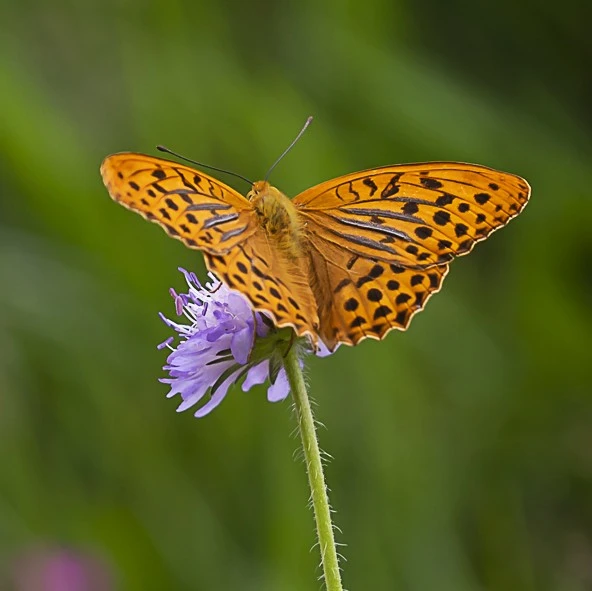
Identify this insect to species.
Argynnis paphia
